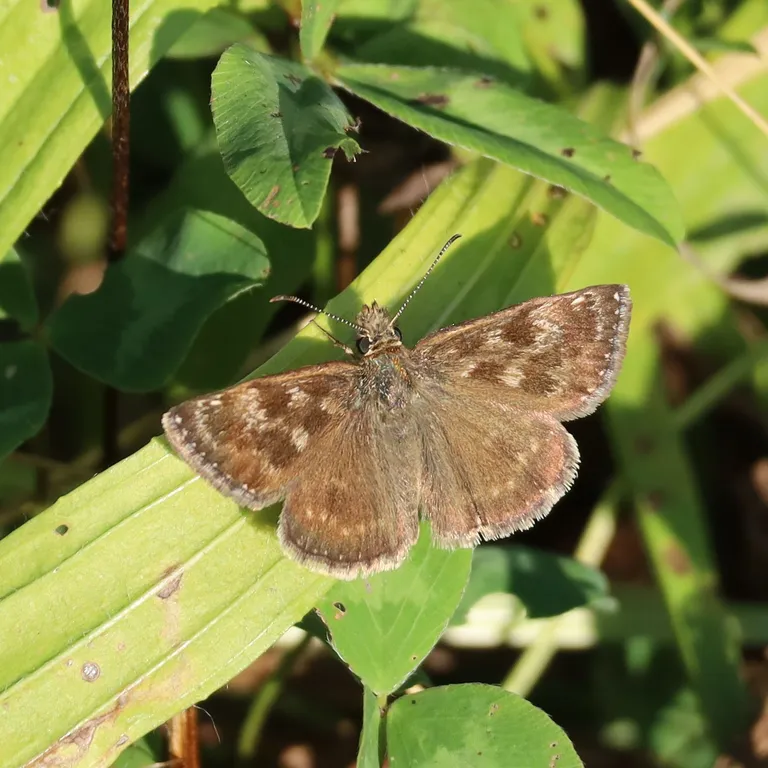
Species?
Erynnis tages
